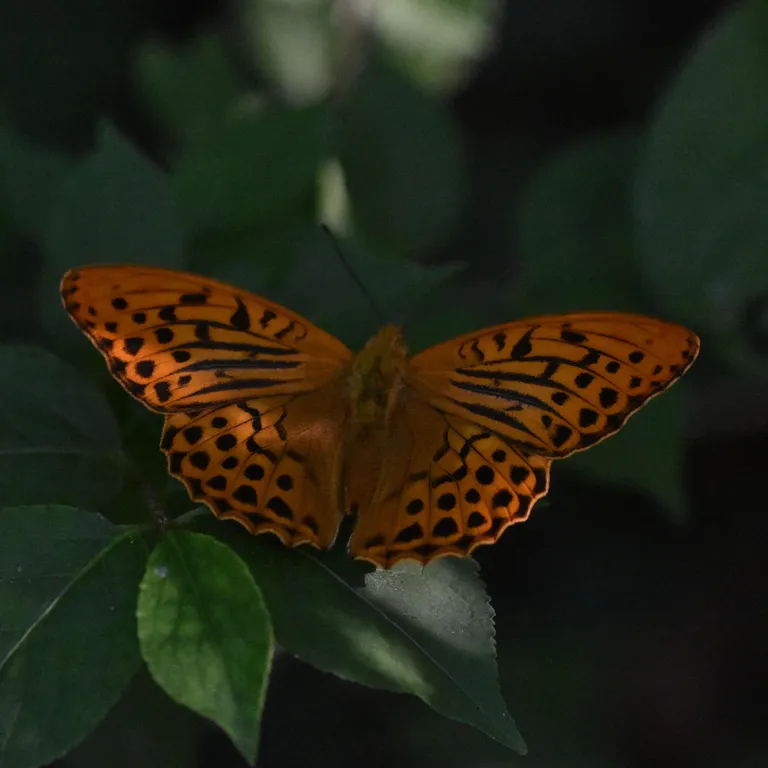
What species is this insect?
Argynnis paphia
